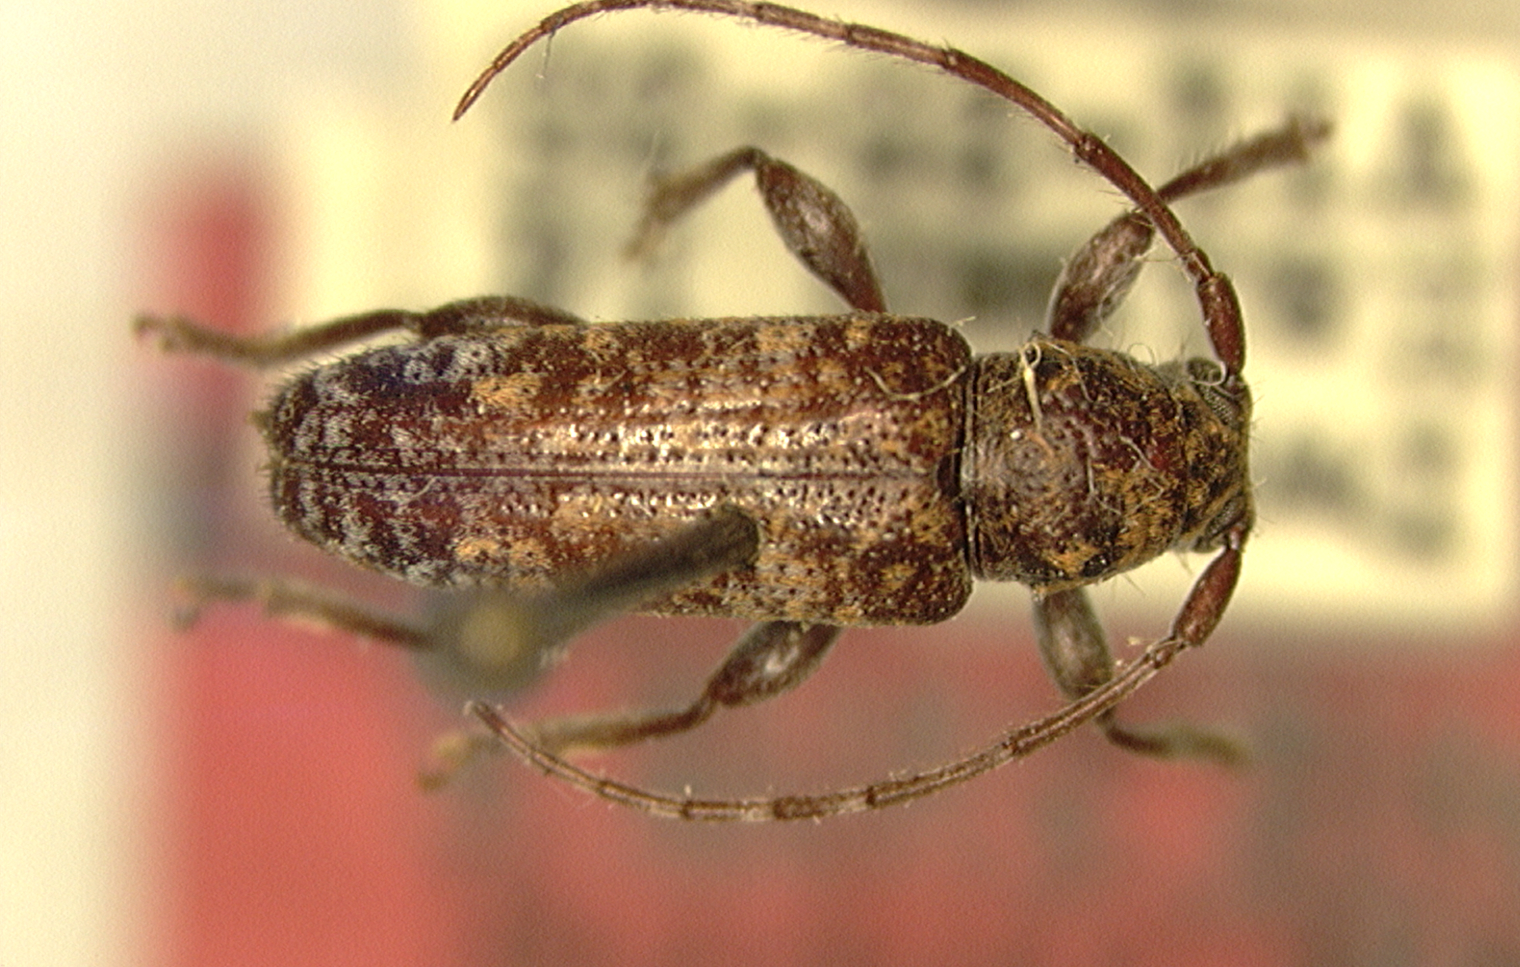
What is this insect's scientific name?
Phesates marmoratus
